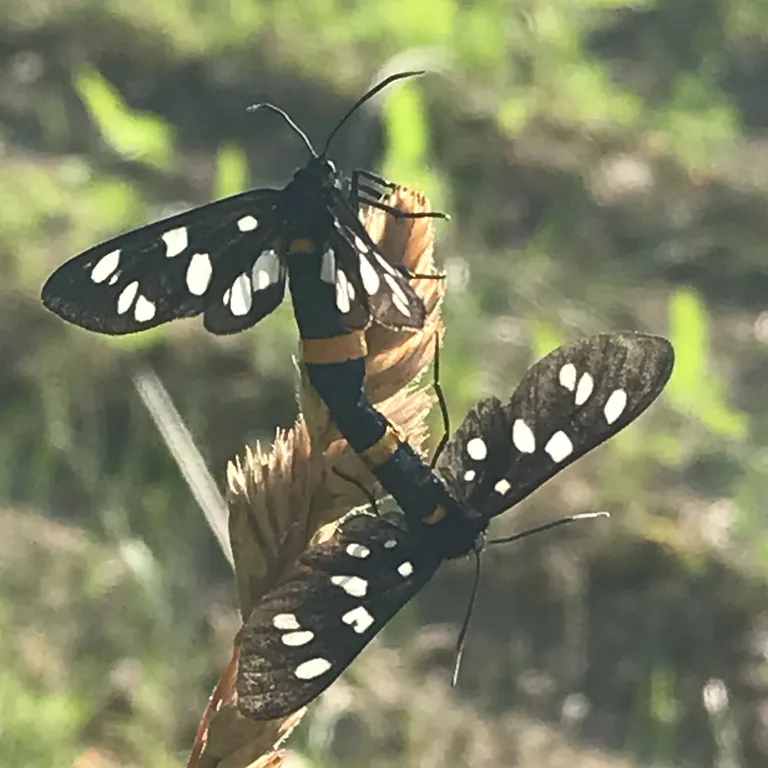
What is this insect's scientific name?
Amata phegea
